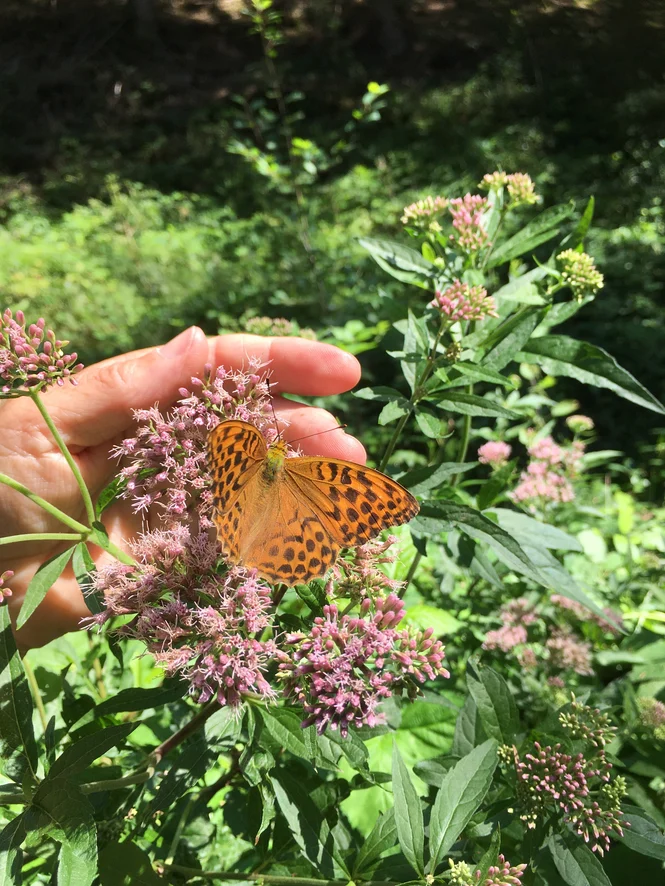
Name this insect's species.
Argynnis paphia
